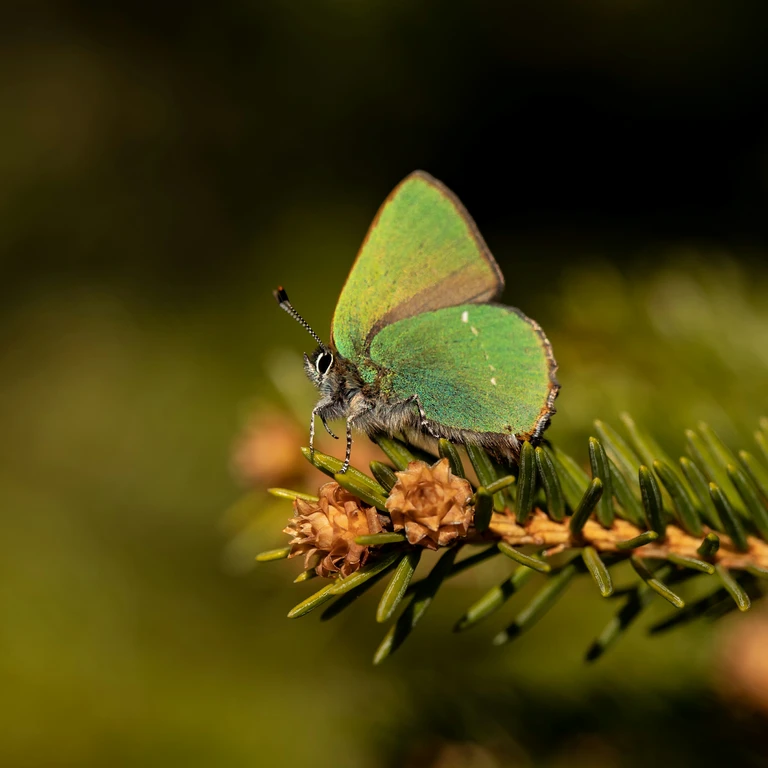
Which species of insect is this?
Callophrys rubi
